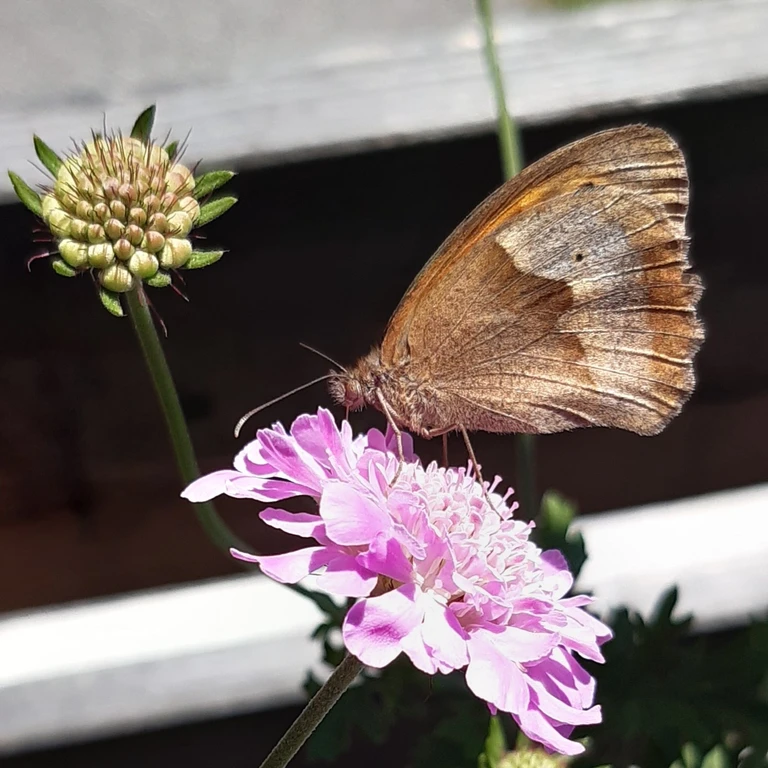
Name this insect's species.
Maniola jurtina
